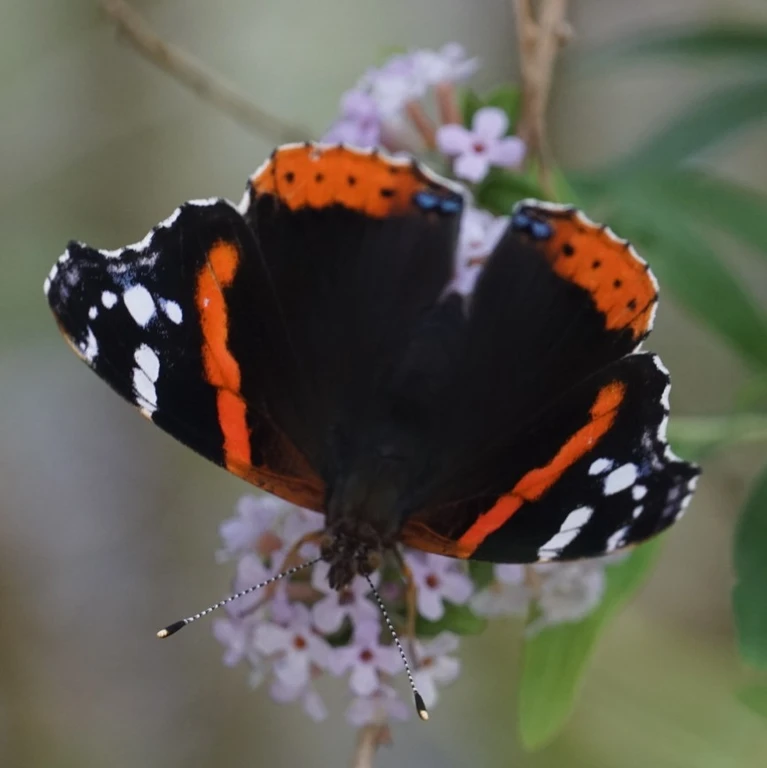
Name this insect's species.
Vanessa atalanta
